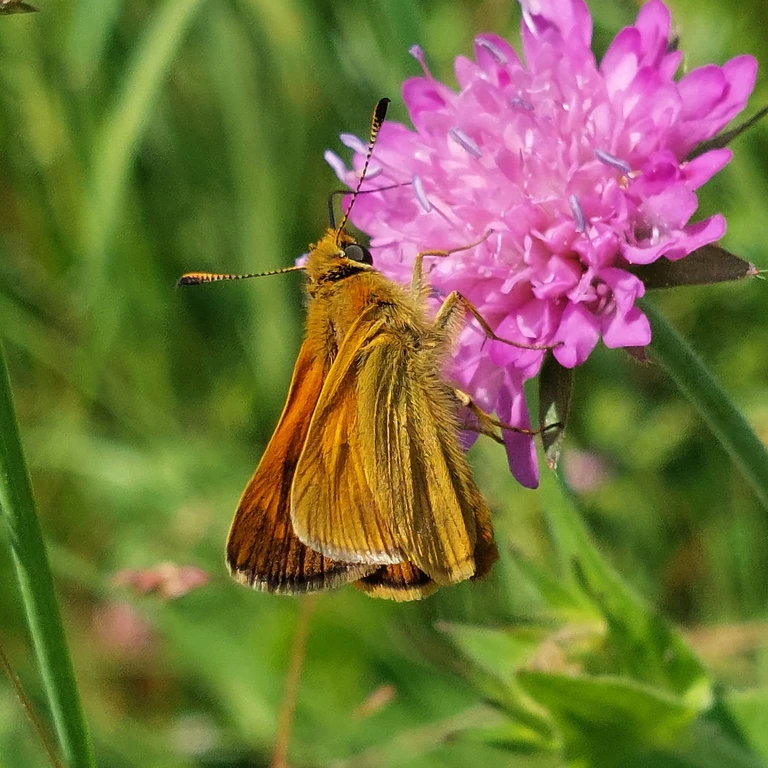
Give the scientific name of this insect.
Ochlodes sylvanus (also Ochlodes venata)
